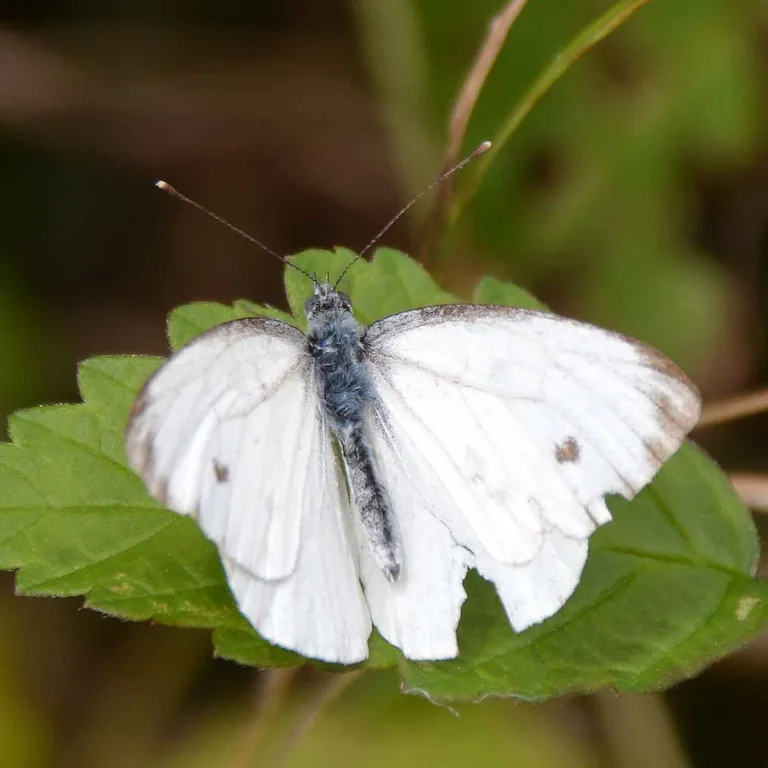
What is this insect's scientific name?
Pieris napi
